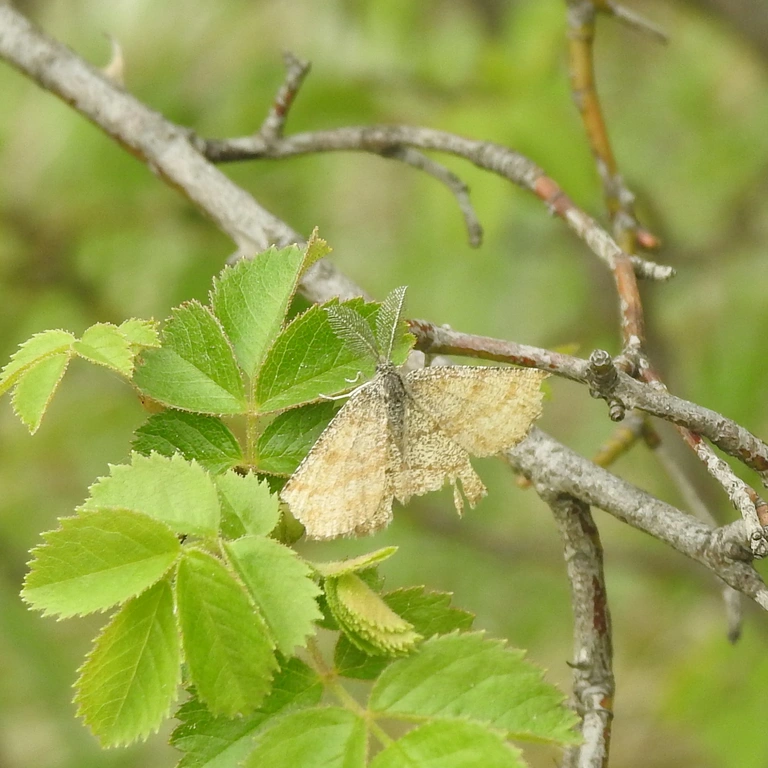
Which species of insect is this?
Ematurga atomaria
